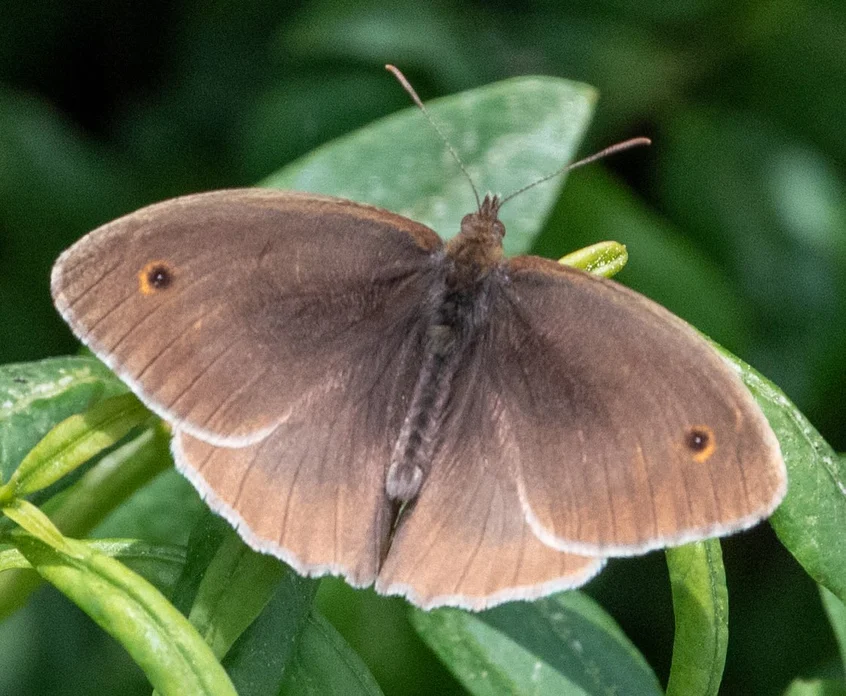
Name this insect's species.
Maniola jurtina
